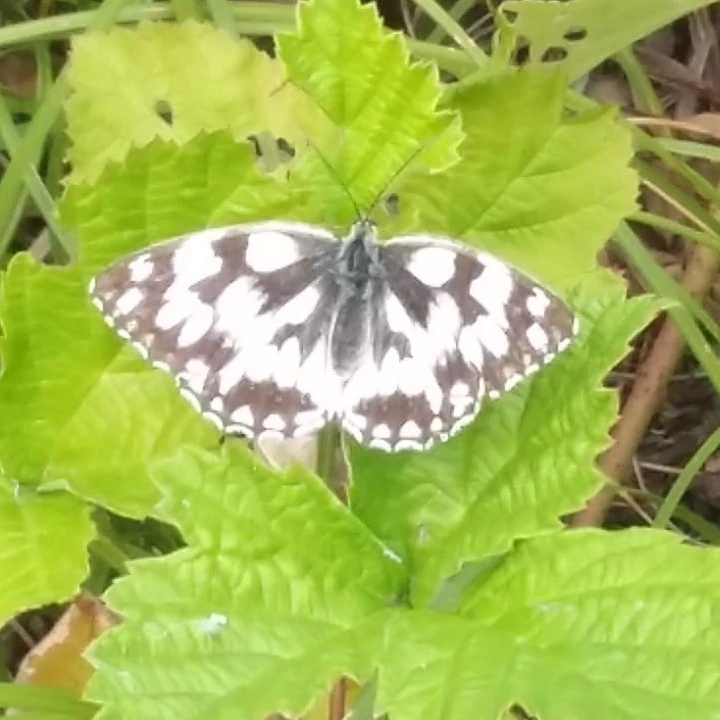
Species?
Melanargia galathea
